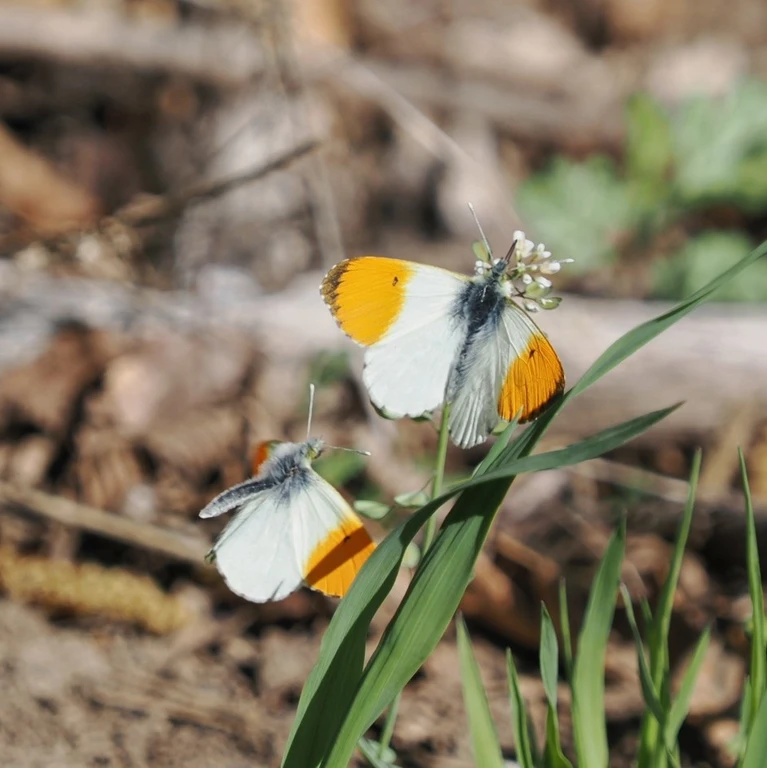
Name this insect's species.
Anthocharis cardamines
